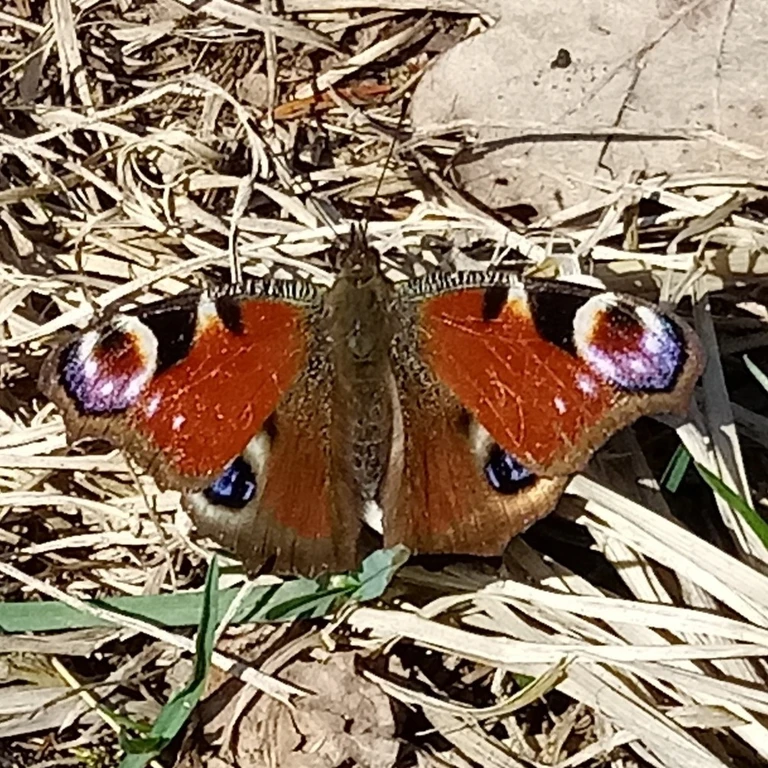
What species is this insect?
Aglais io
